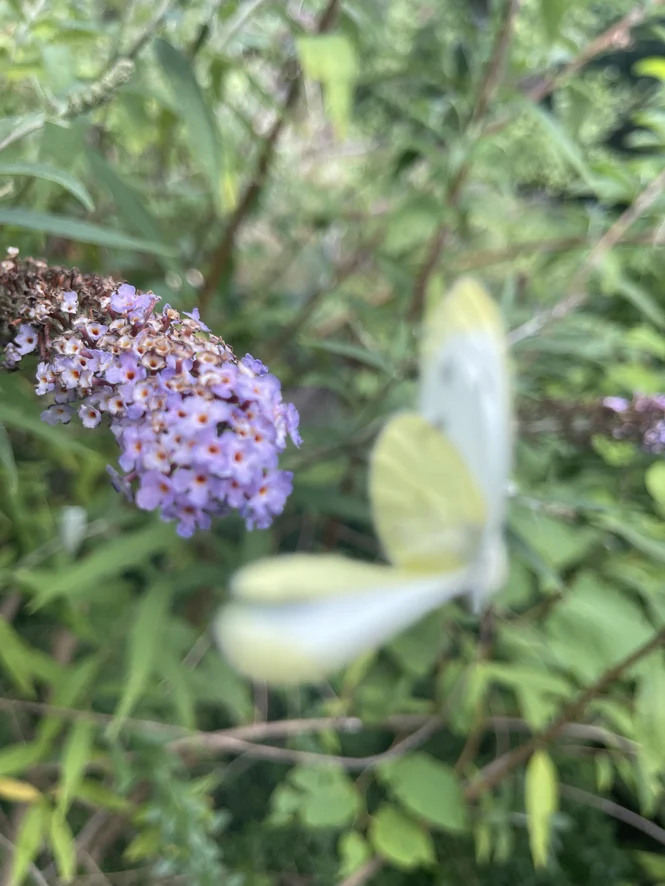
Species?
Pieris napi
